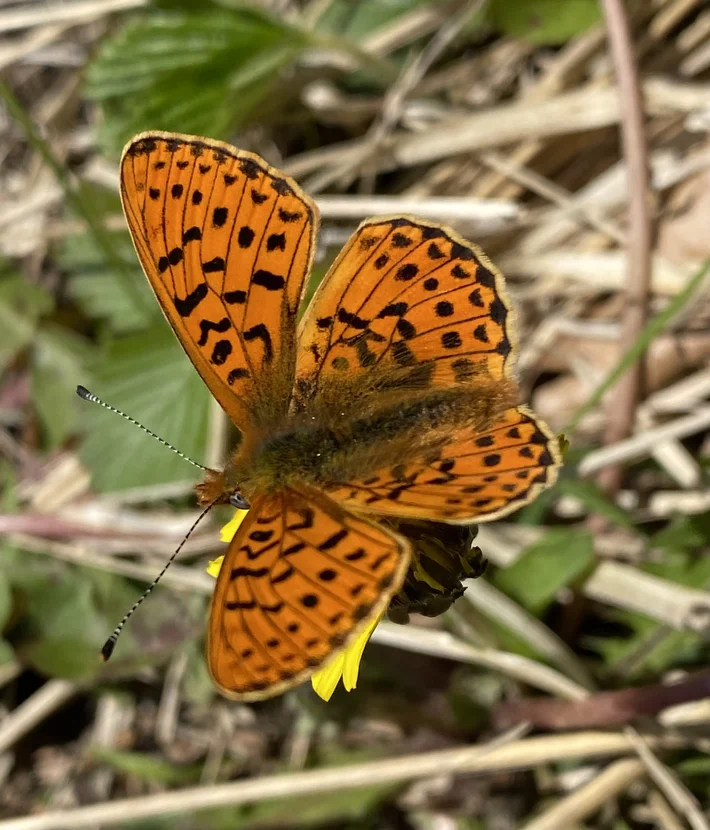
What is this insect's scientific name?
Boloria euphrosyne (also Clossiana euphrosyne)
